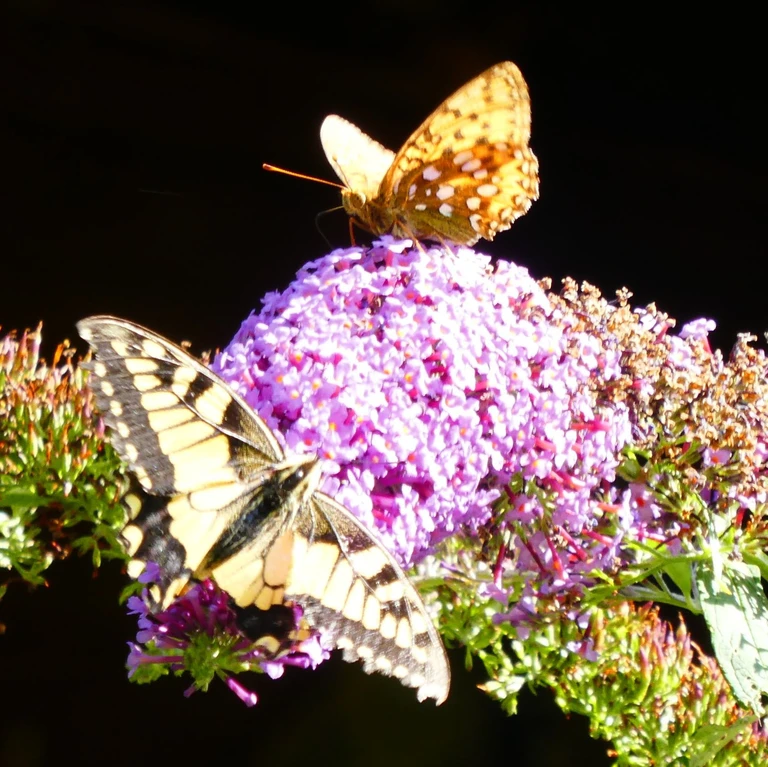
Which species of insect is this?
Speyeria aglaja
